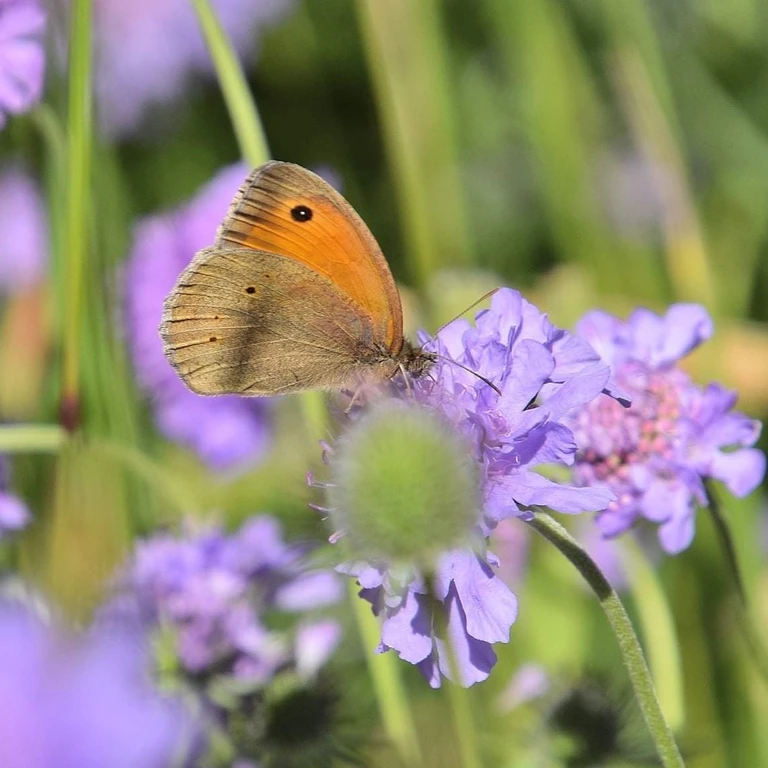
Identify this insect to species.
Maniola jurtina
